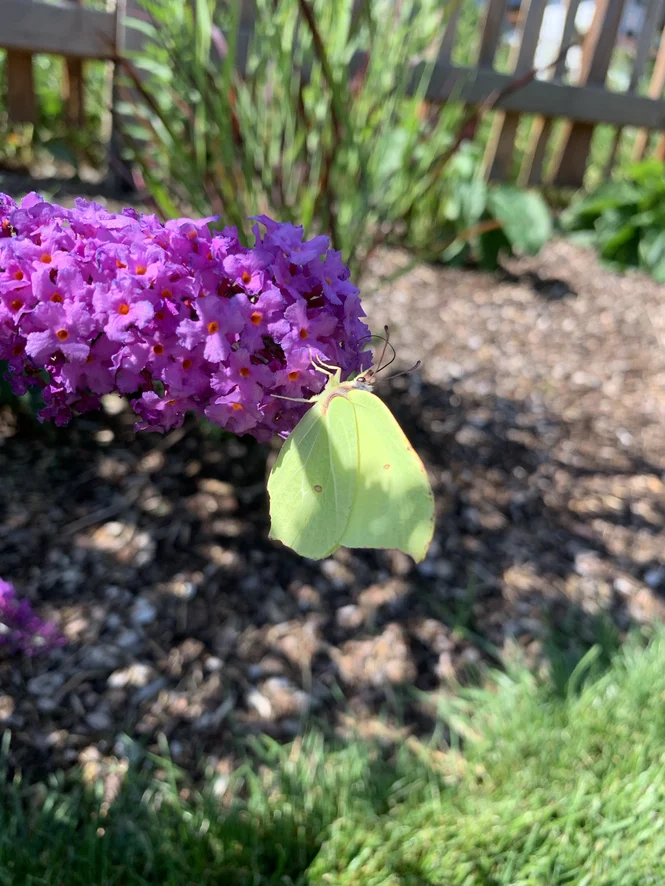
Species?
Gonepteryx rhamni
